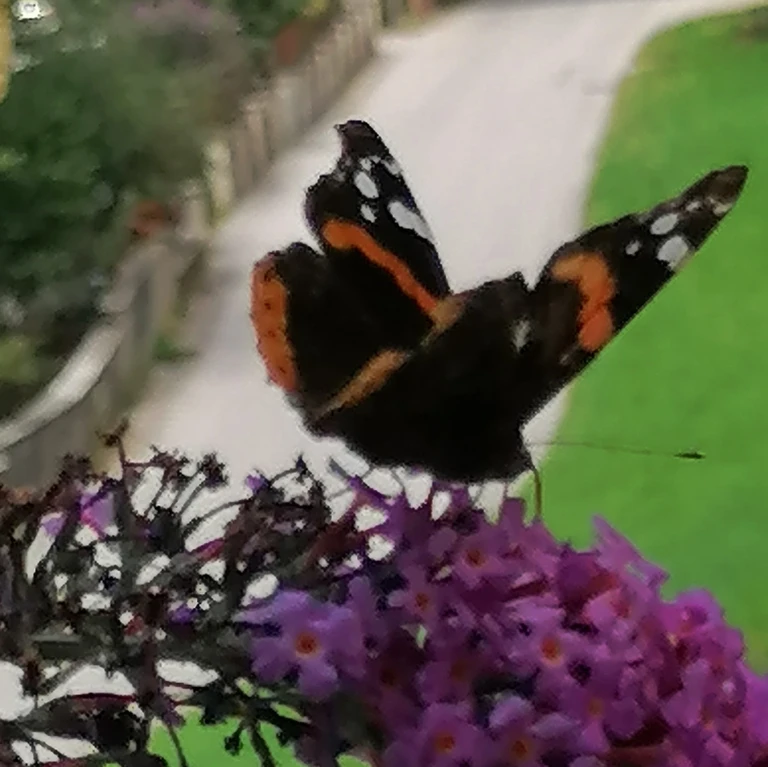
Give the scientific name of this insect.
Vanessa atalanta
